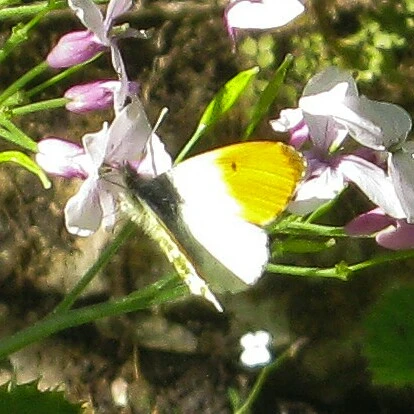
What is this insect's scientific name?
Anthocharis cardamines
